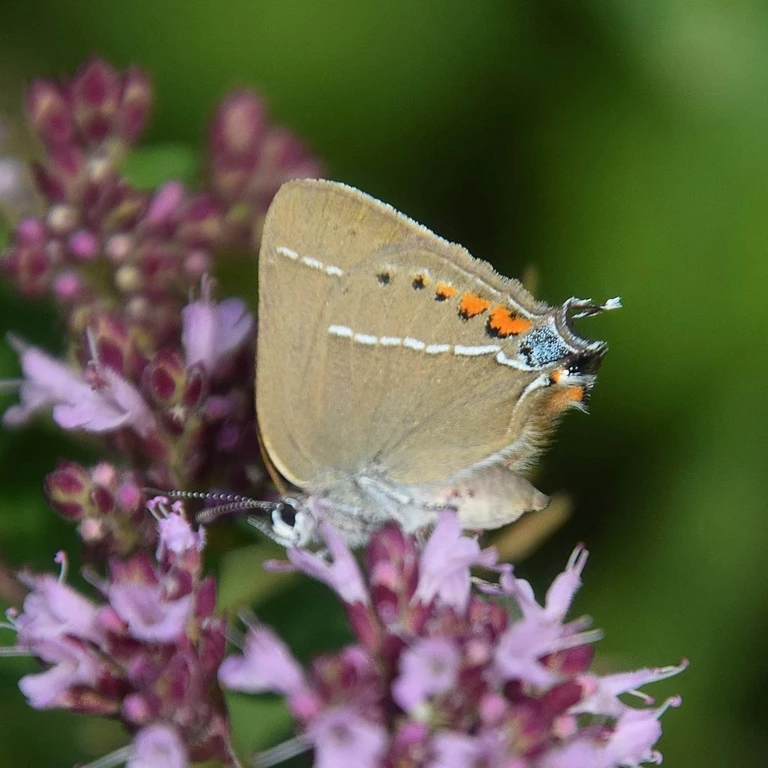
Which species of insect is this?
Satyrium spini (also Tuttiola spini)
